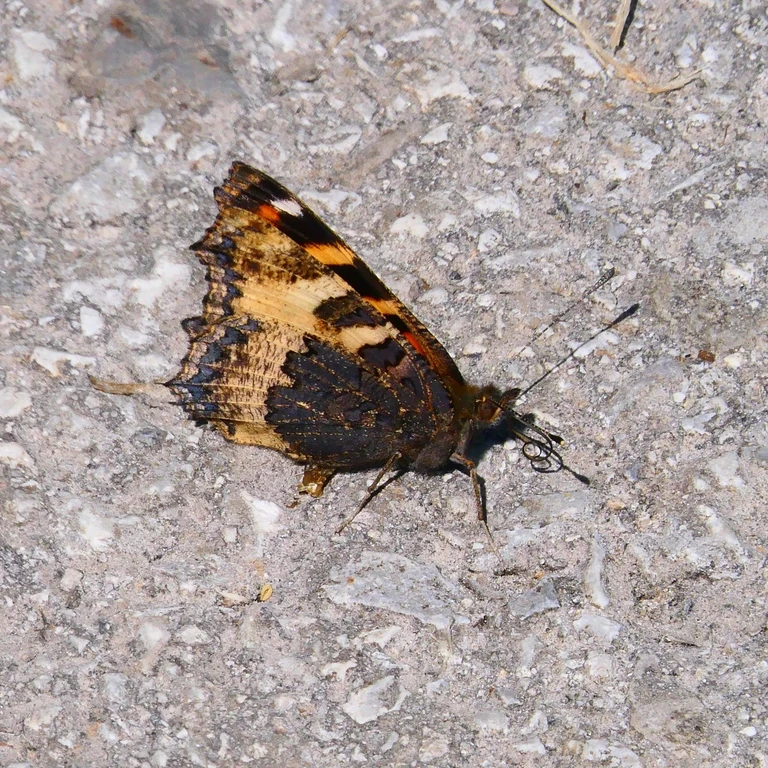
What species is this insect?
Aglais urticae
